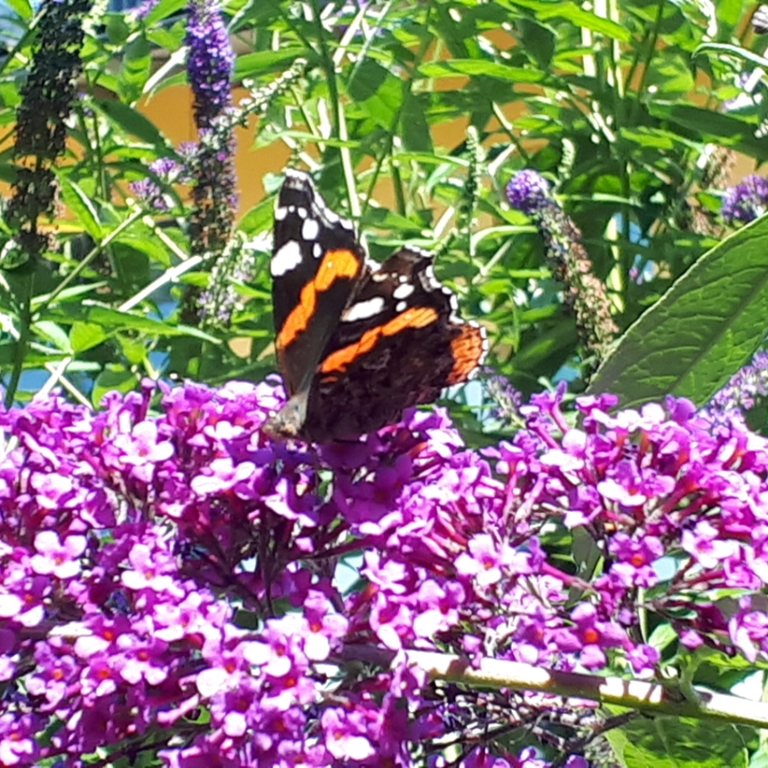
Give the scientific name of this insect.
Vanessa atalanta
